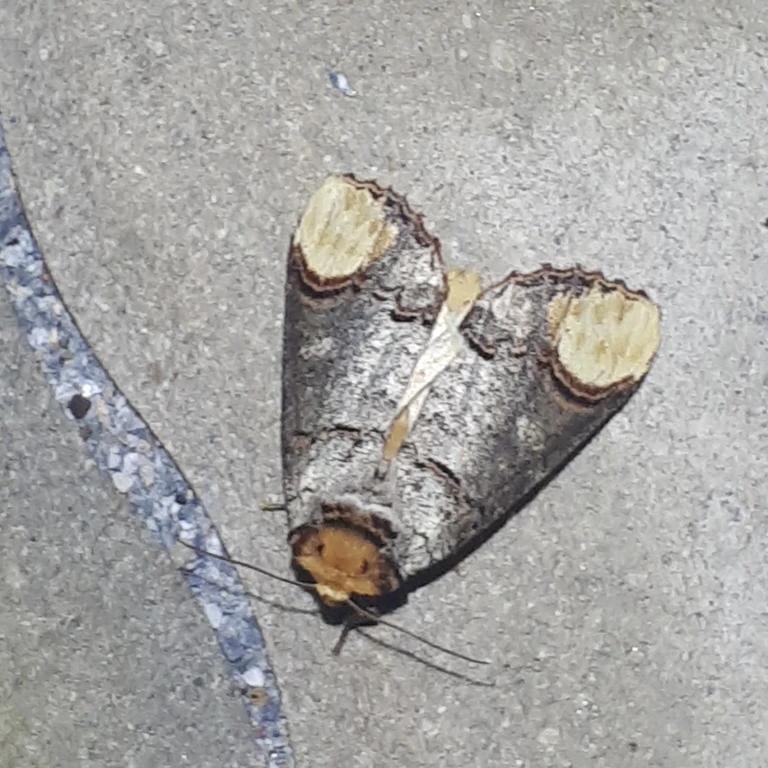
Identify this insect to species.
Phalera bucephala
